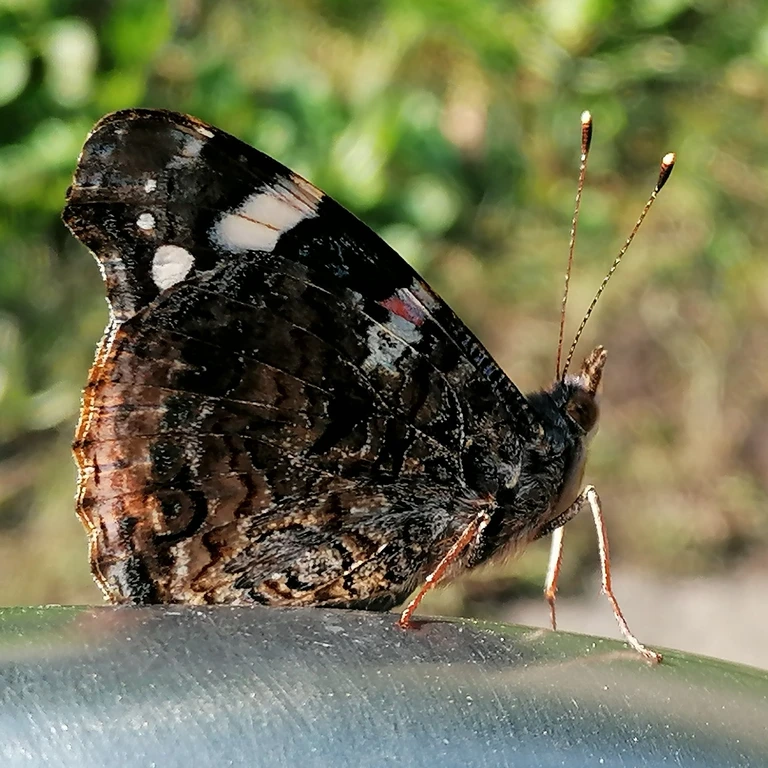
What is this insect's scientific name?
Vanessa atalanta
